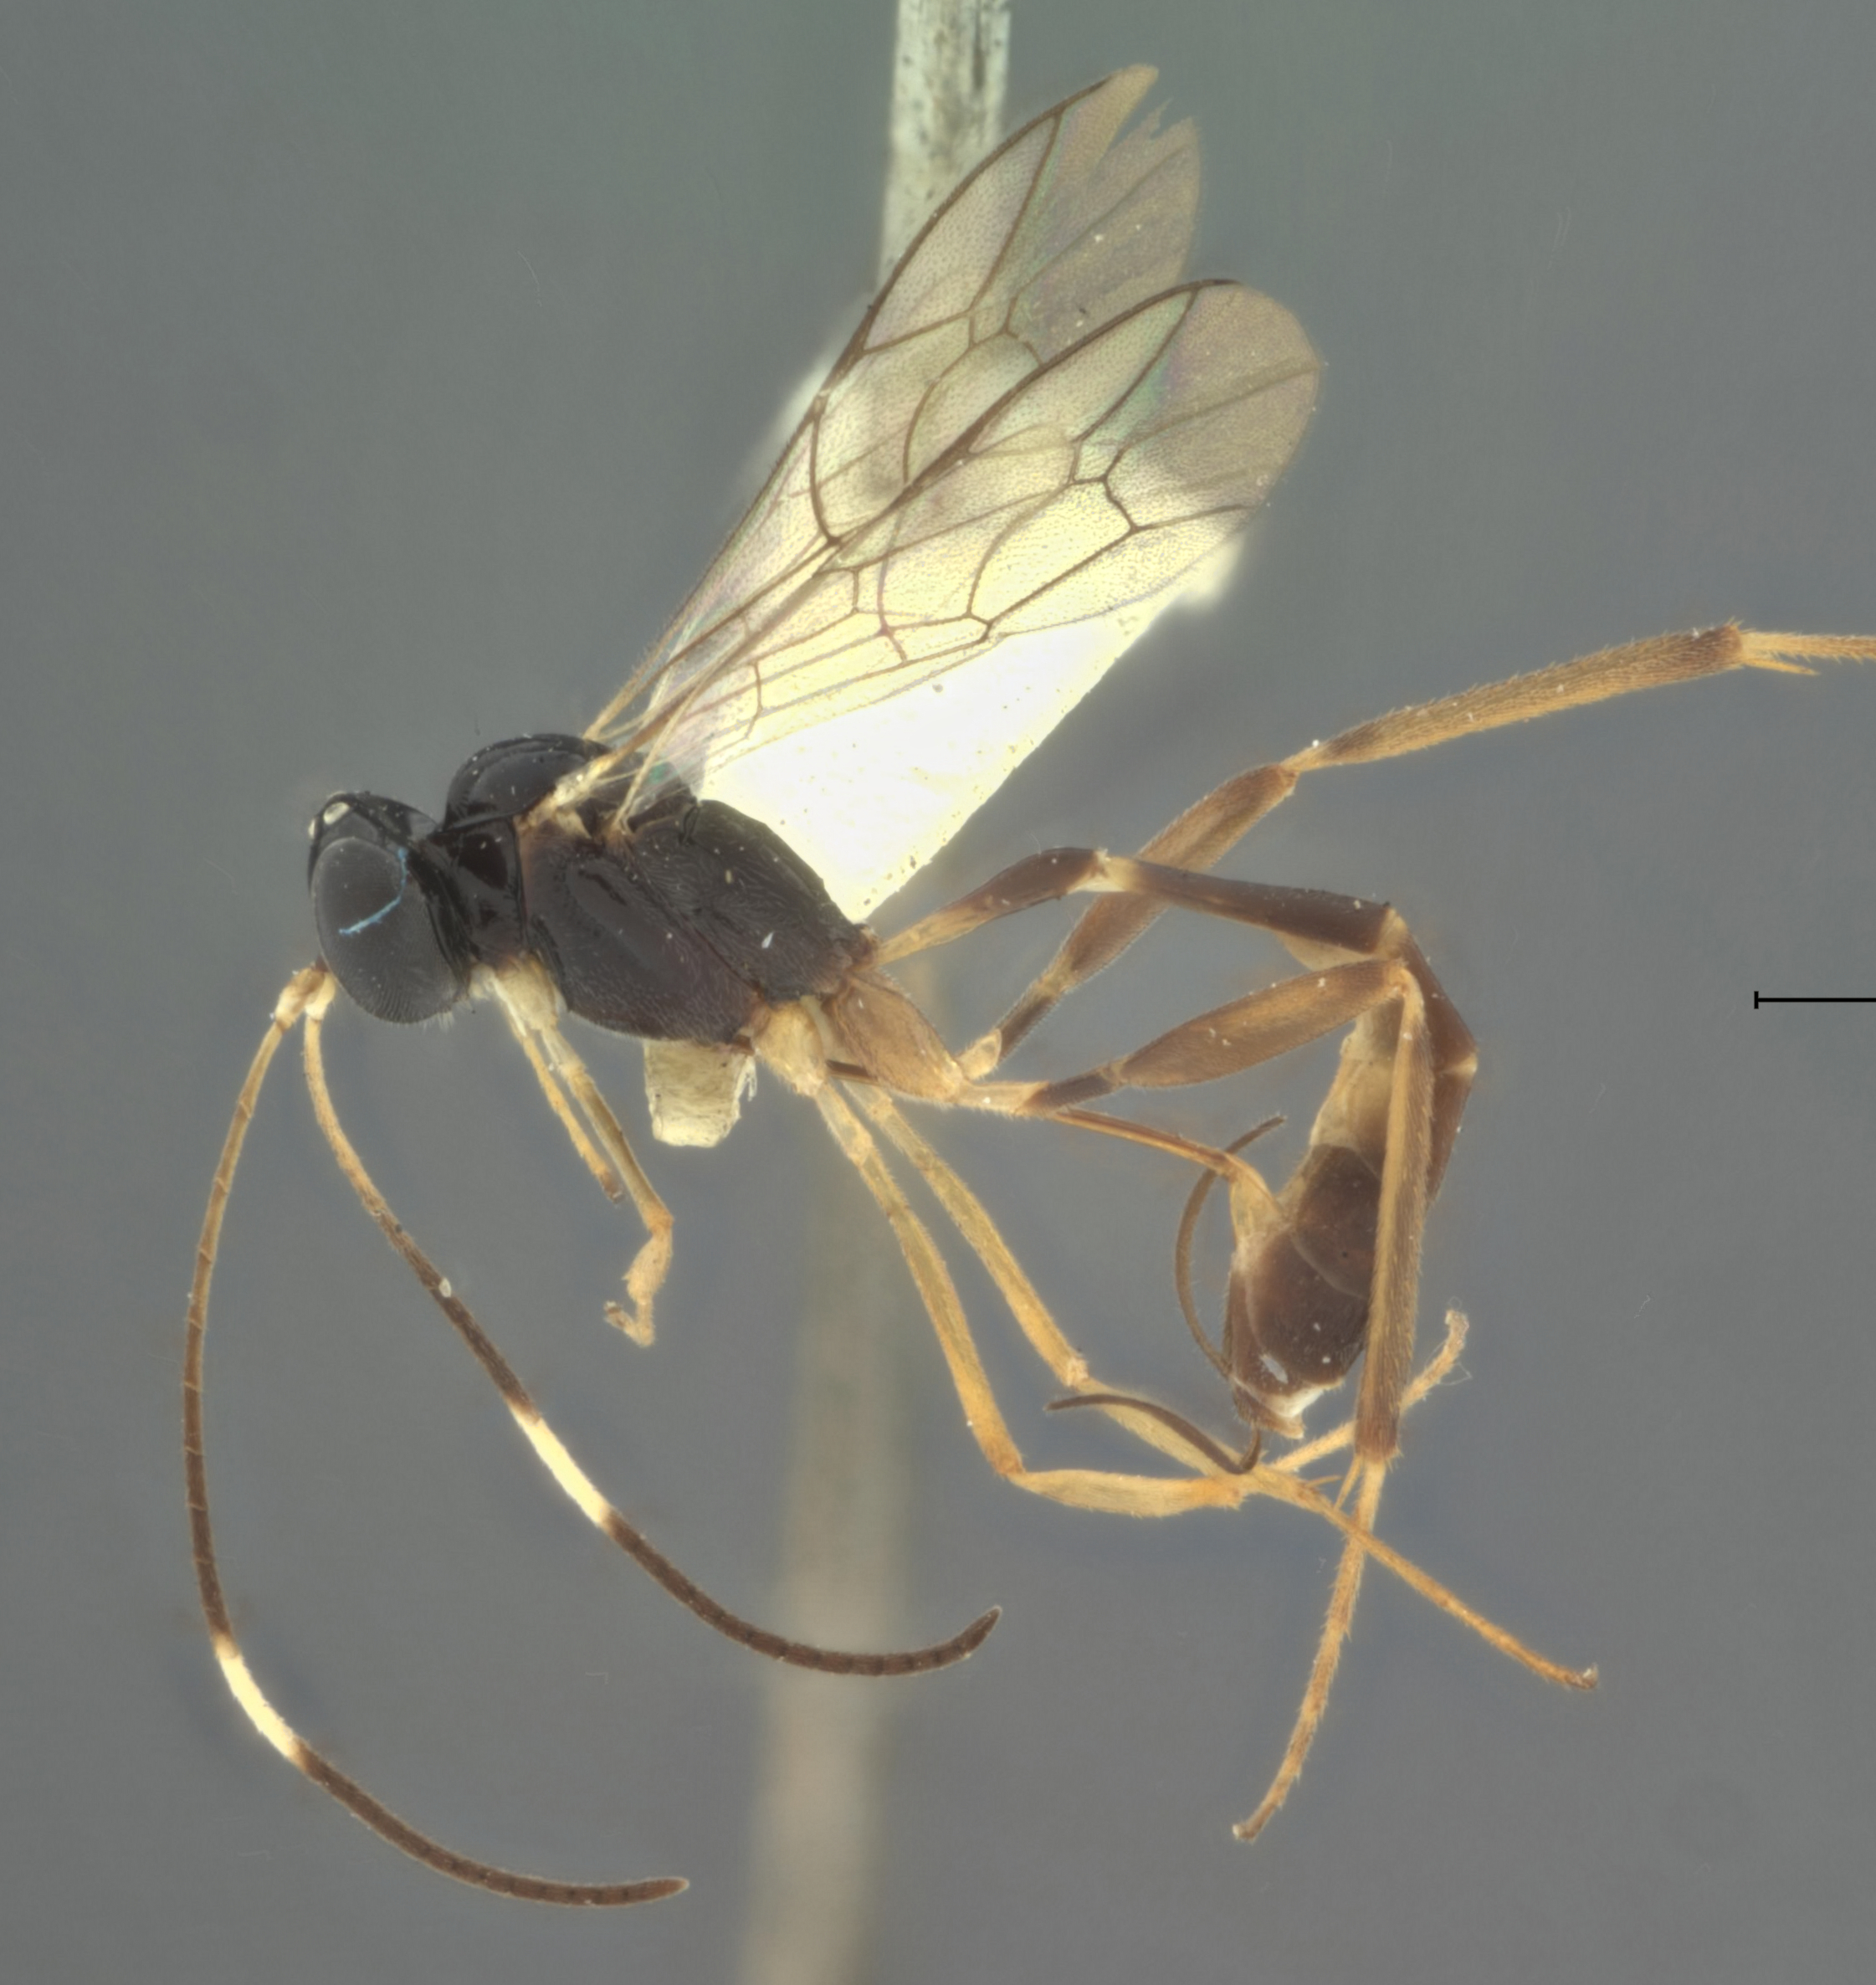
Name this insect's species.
Nesomesochorus oculatus
